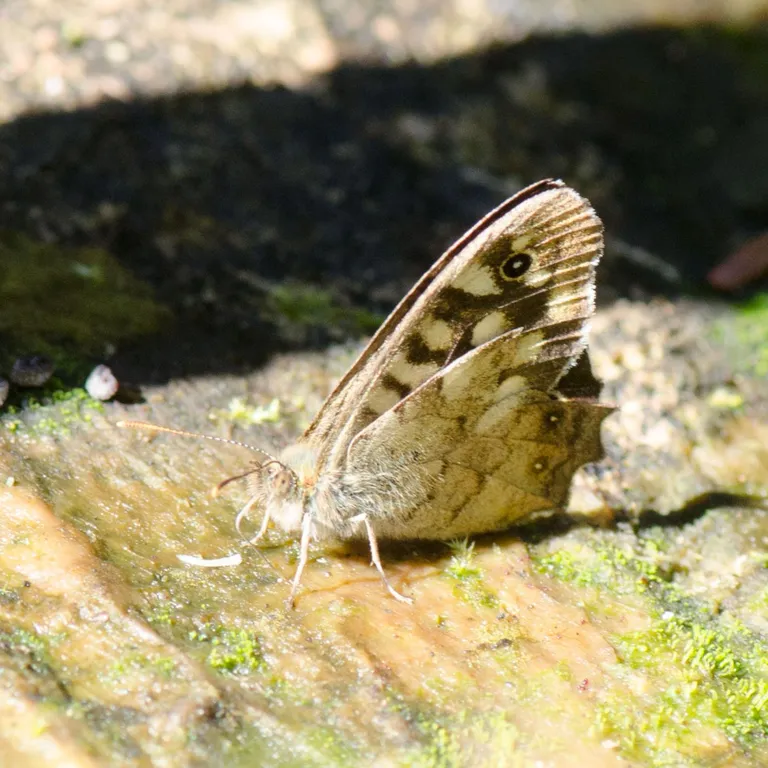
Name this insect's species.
Pararge aegeria
